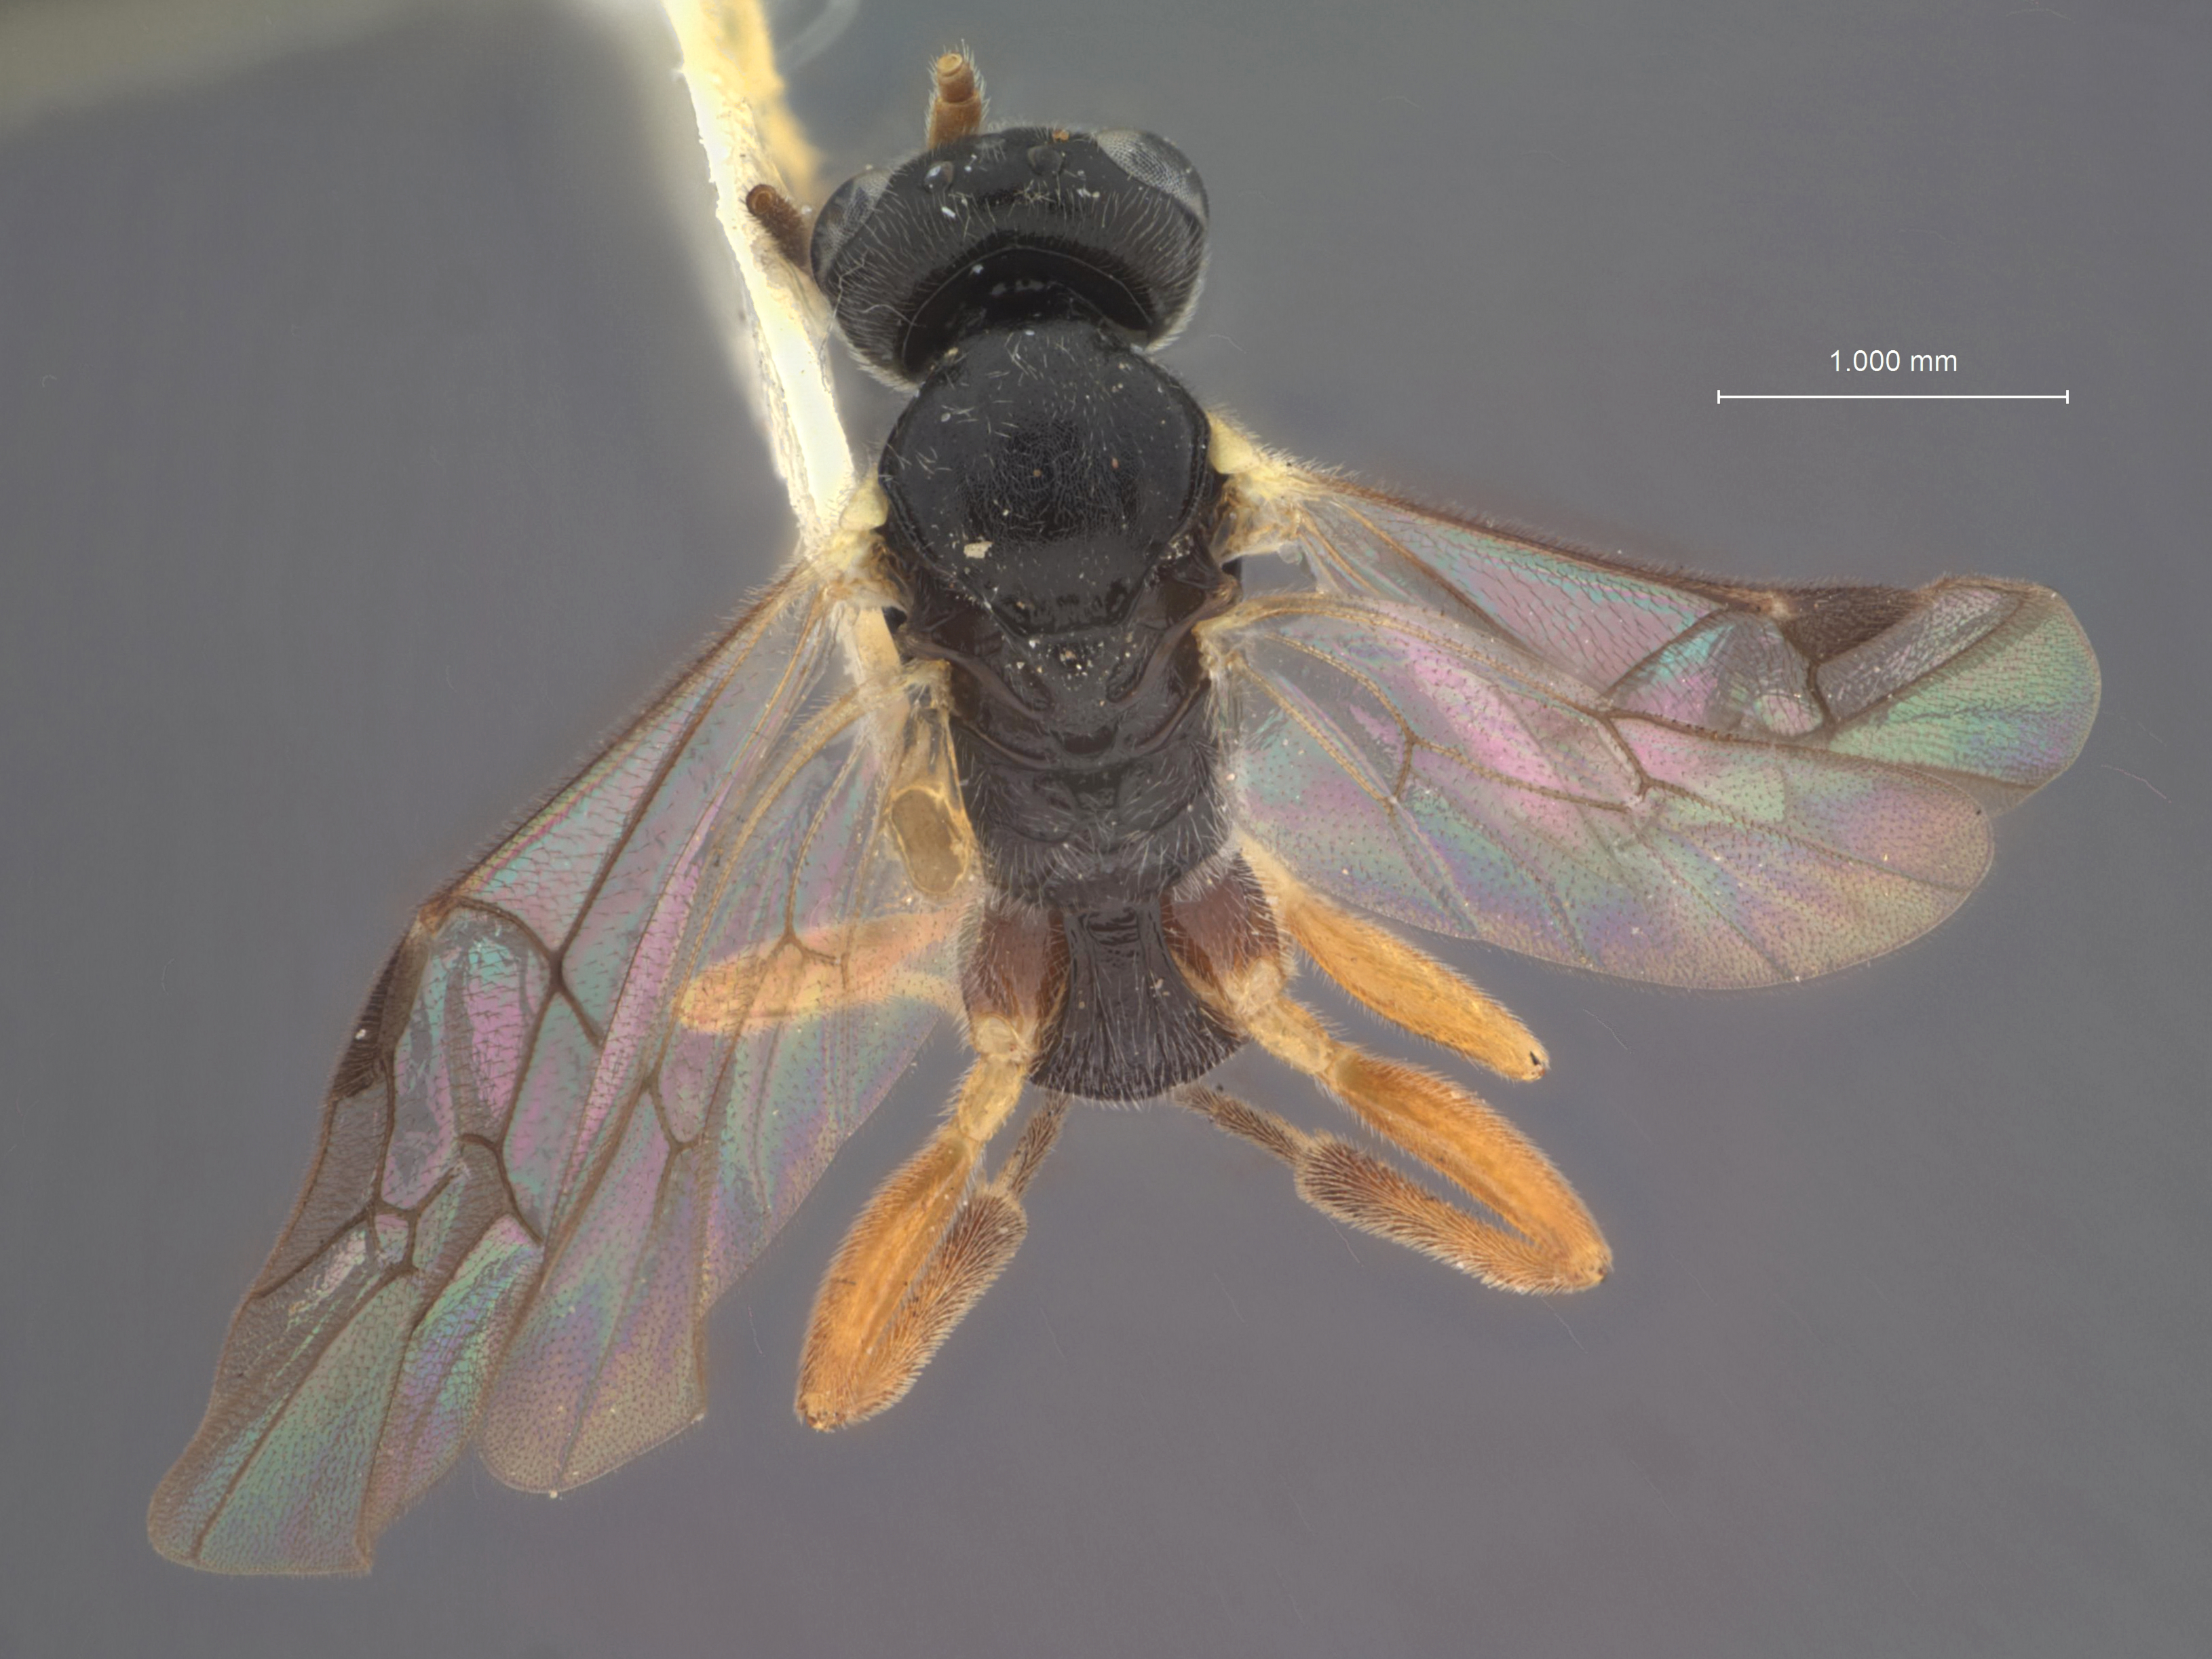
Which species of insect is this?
Gnesia caliroae
